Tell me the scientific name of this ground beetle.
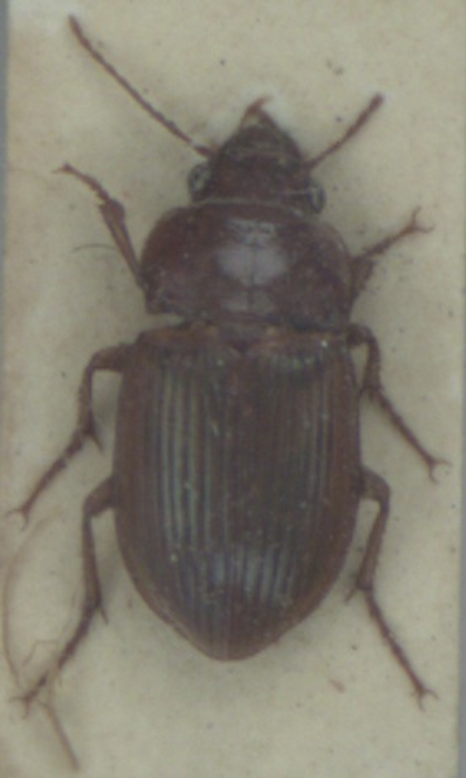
Amara fulva
